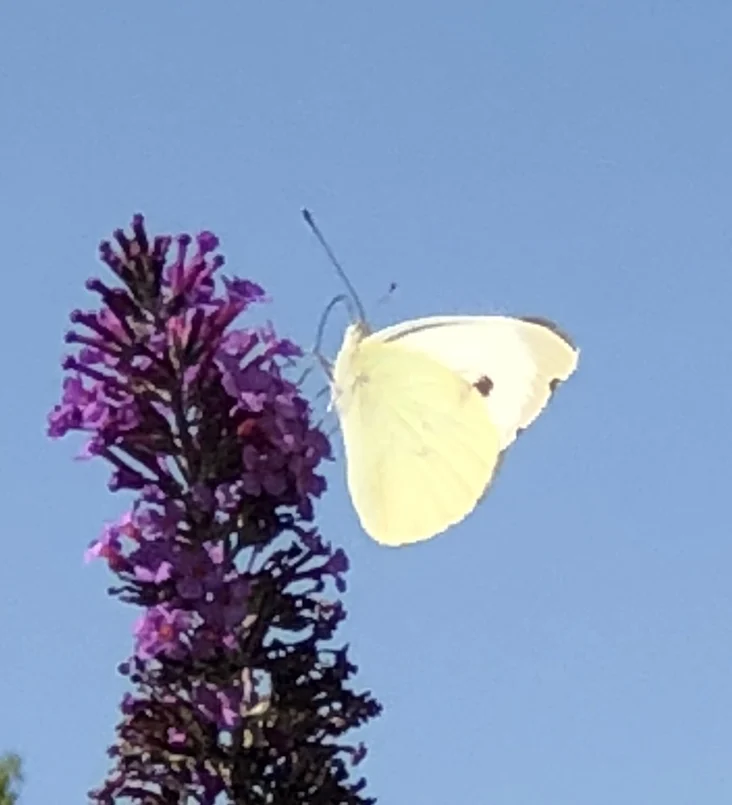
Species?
Pieris brassicae
